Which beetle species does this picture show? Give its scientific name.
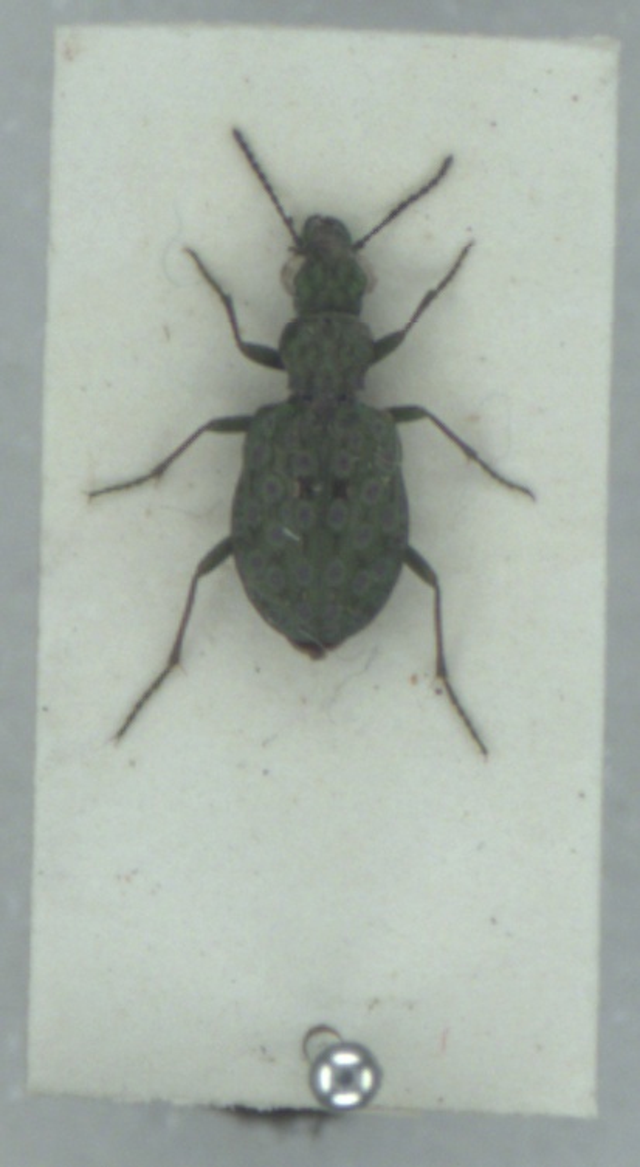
Elaphrus riparius
